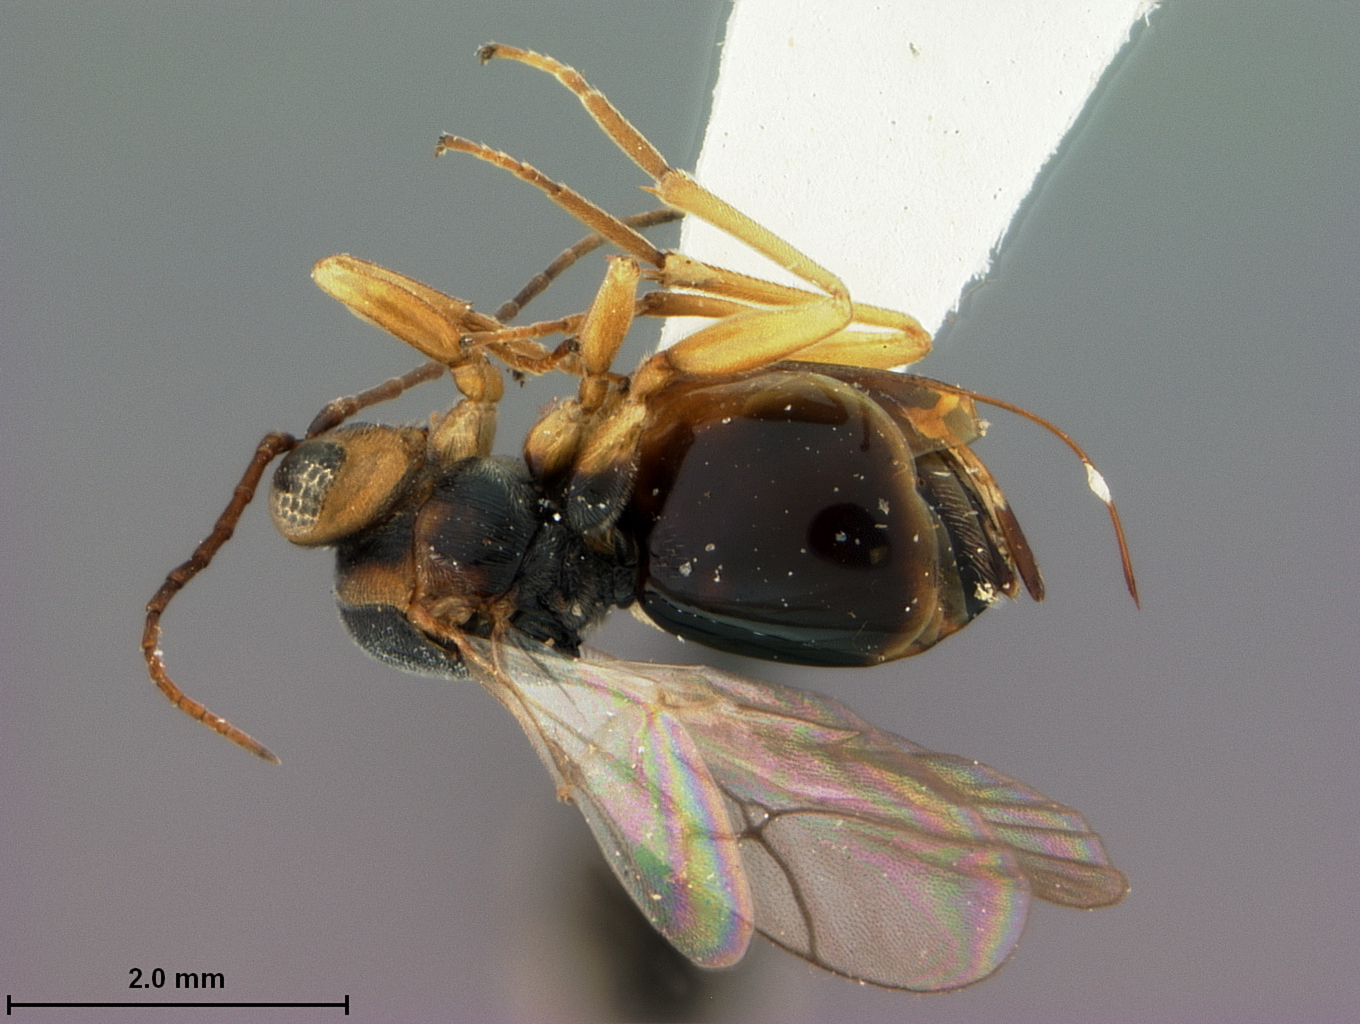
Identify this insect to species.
Synergus magnificus
